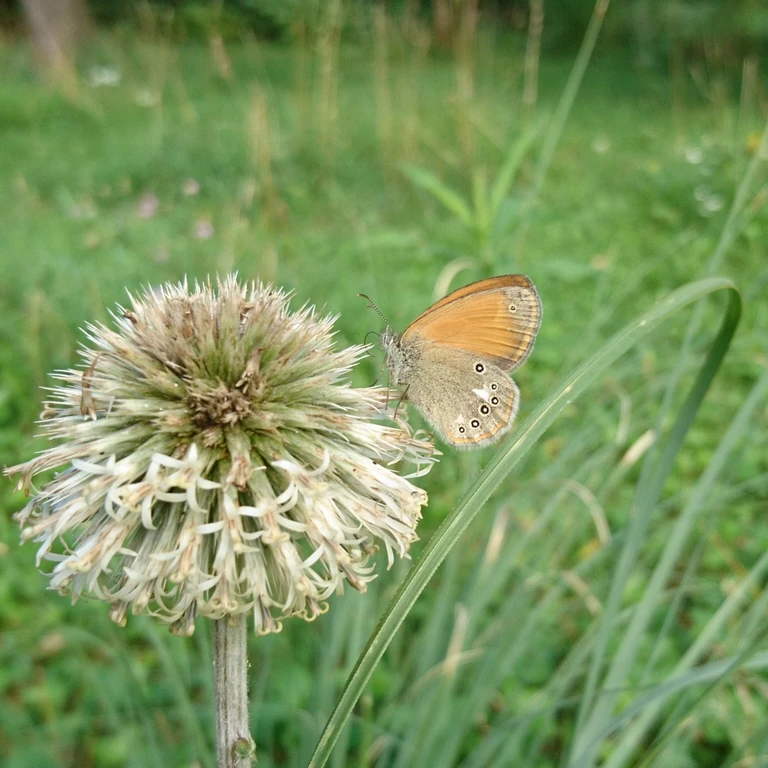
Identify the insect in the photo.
Coenonympha glycerion (also Coenonympha iphis)
